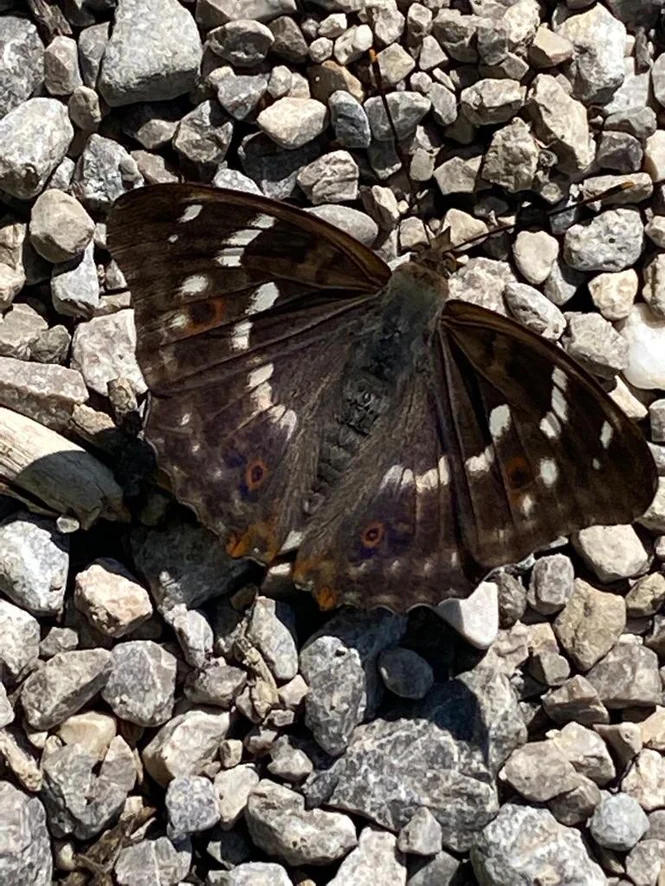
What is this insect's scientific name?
Apatura ilia
